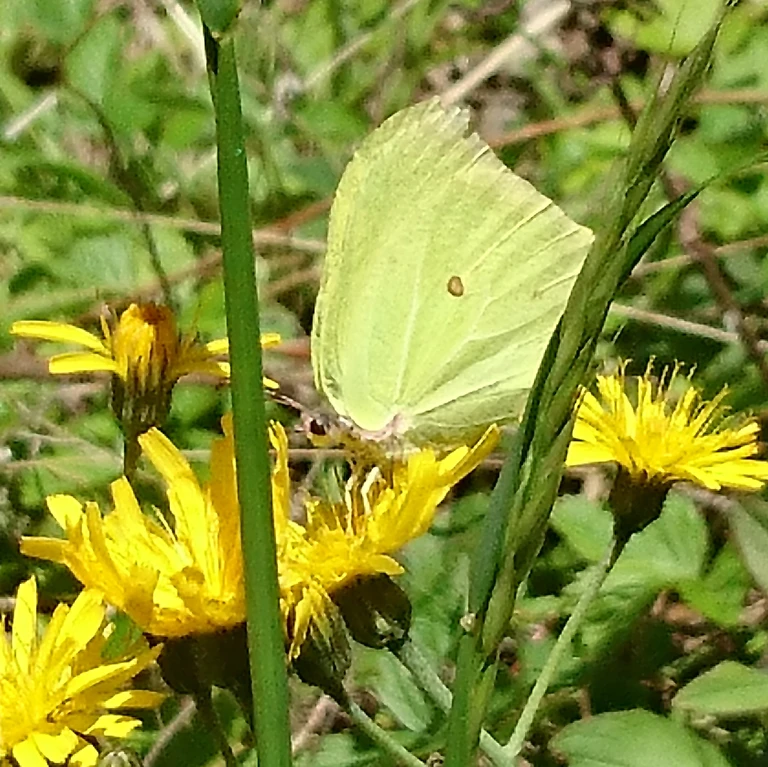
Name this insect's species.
Gonepteryx rhamni
